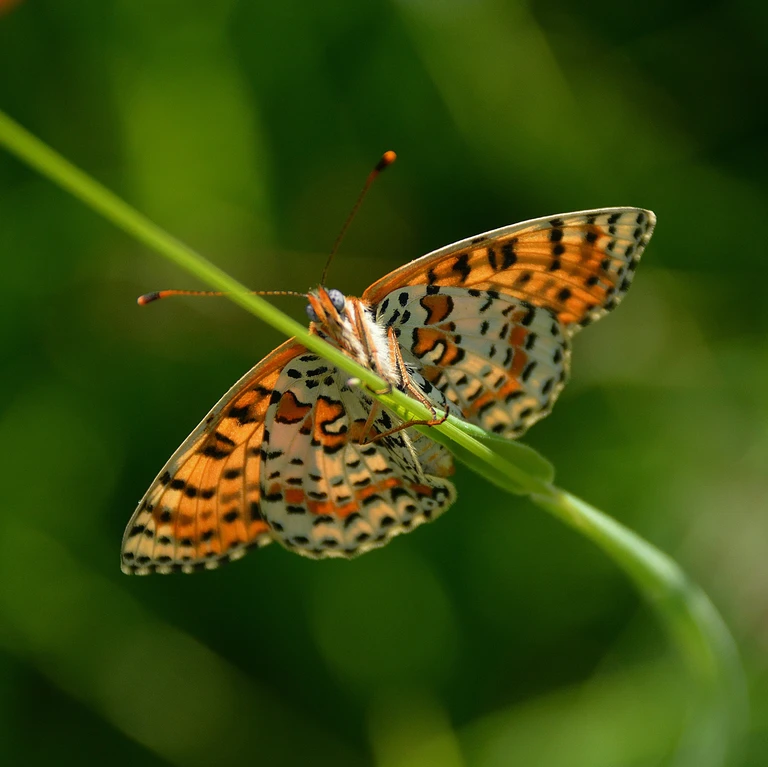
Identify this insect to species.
Melitaea didyma
